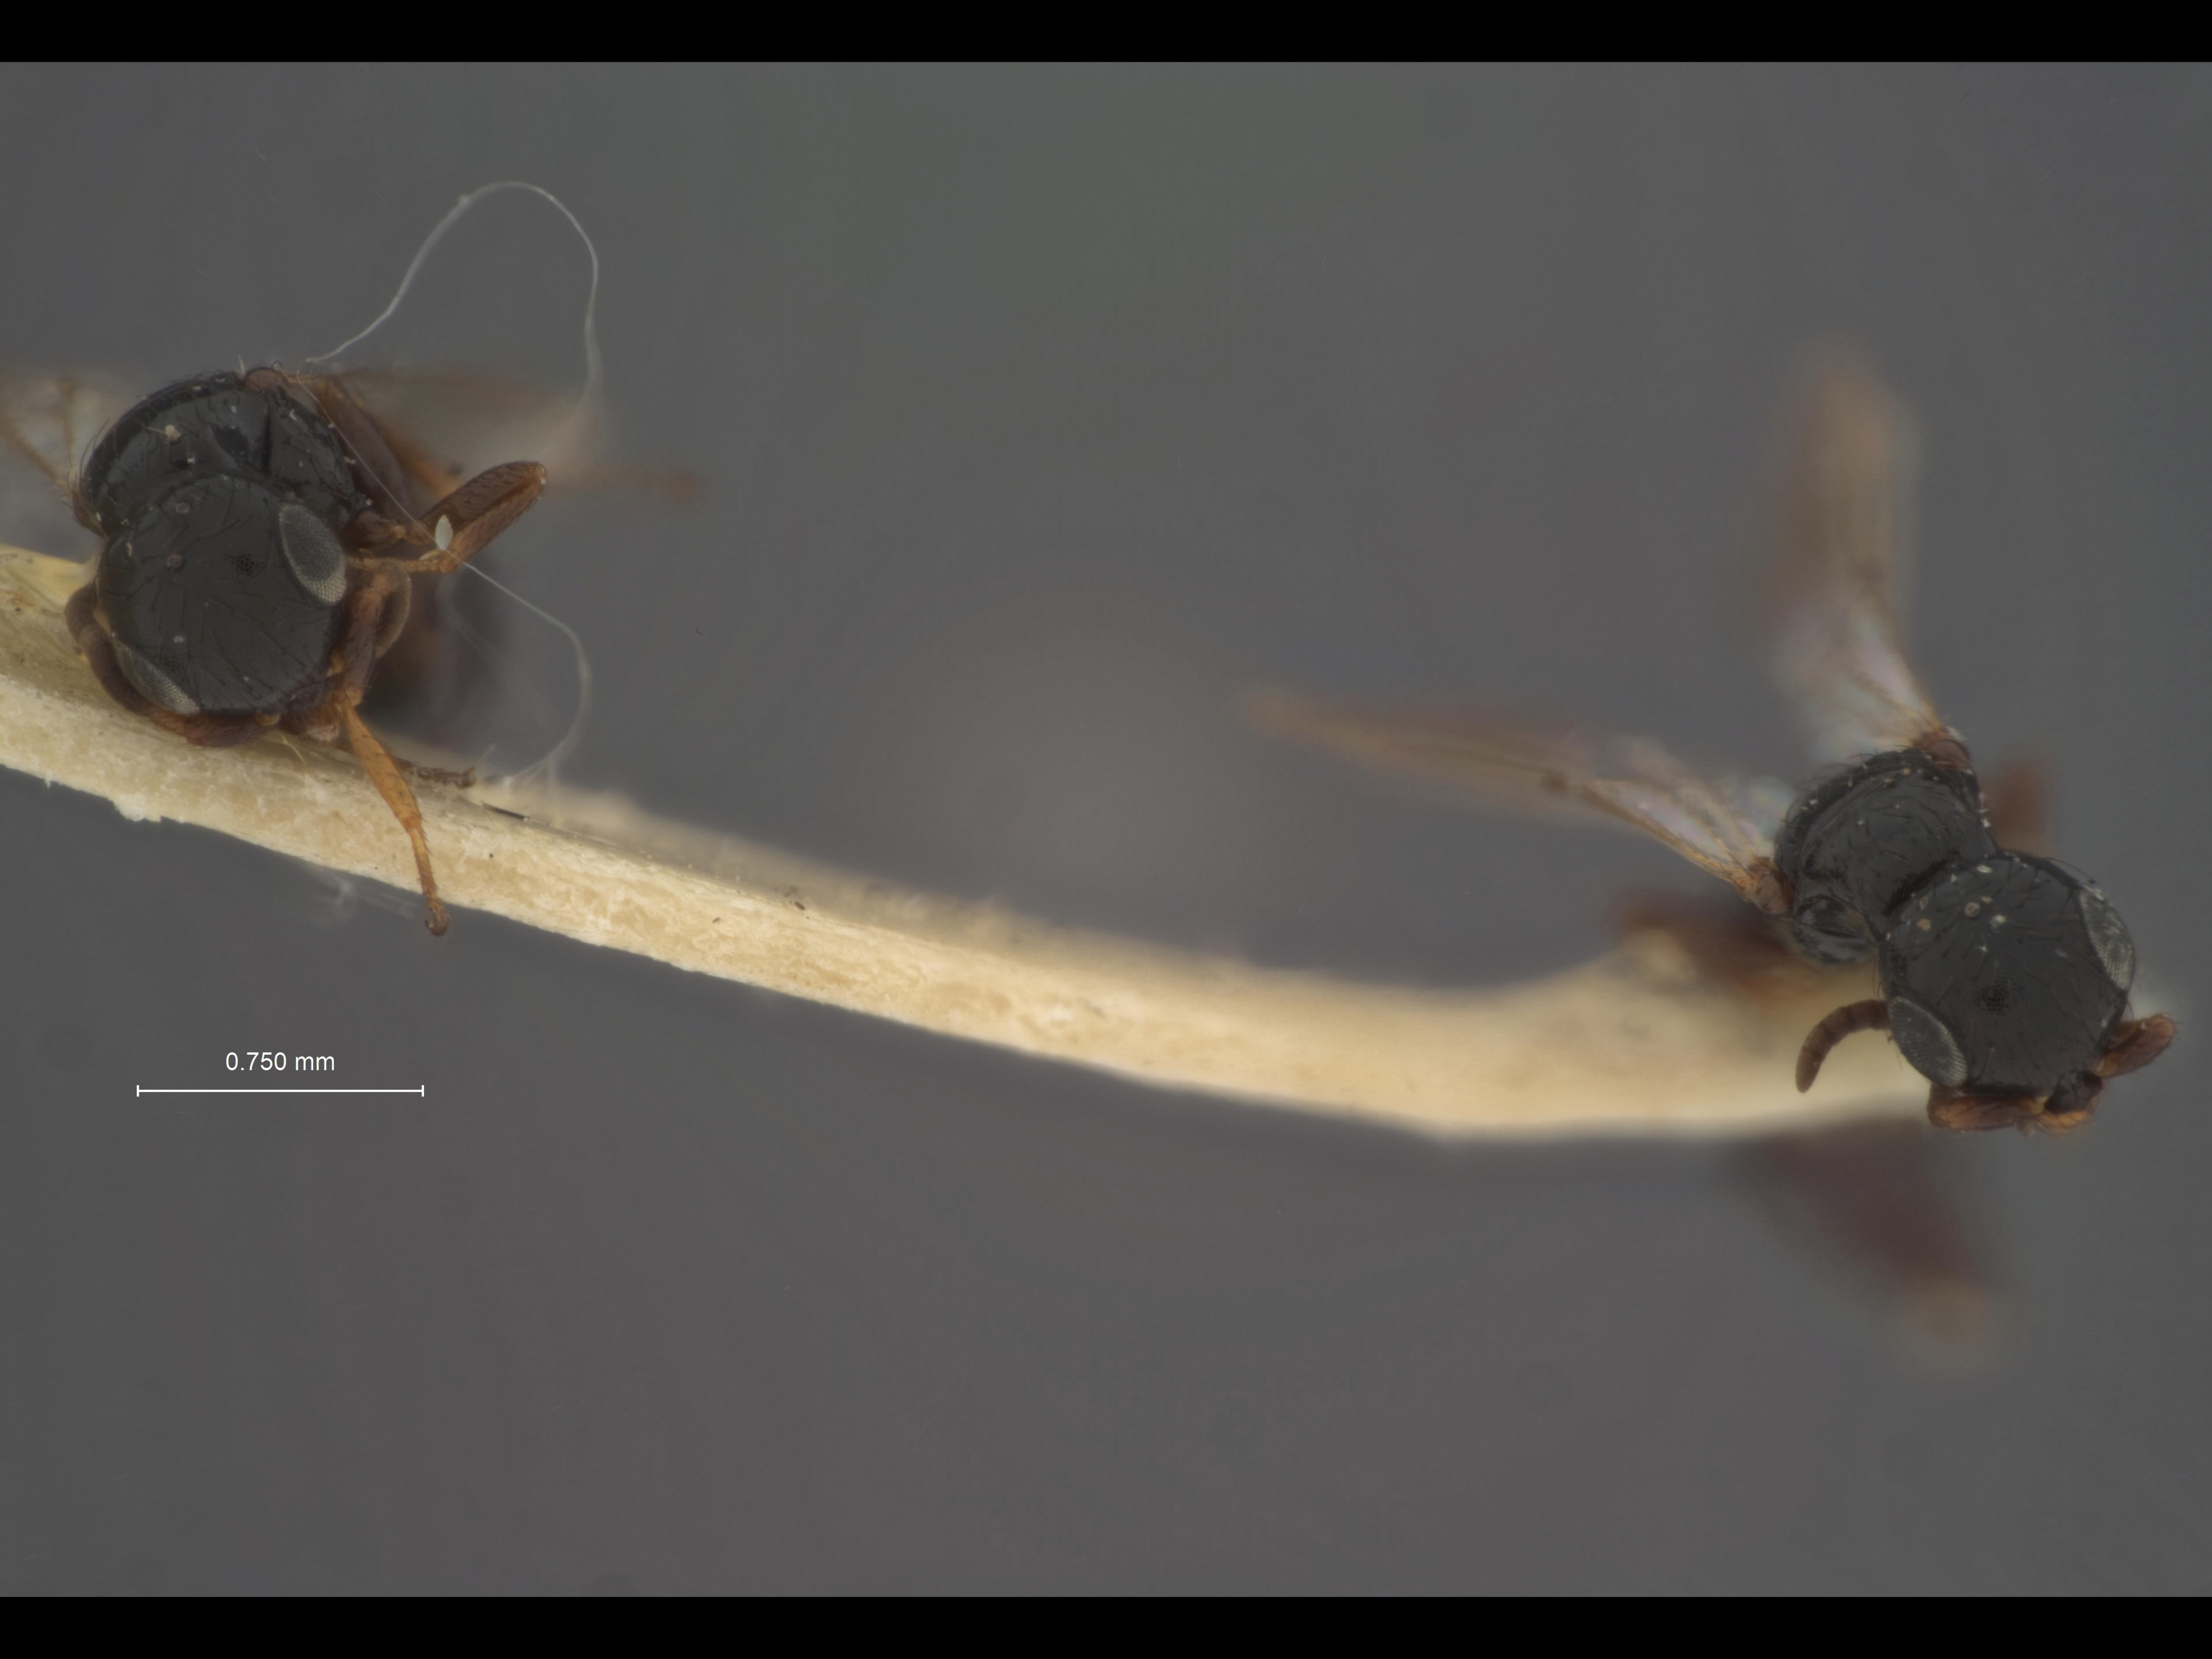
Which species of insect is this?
Laelius utilis
